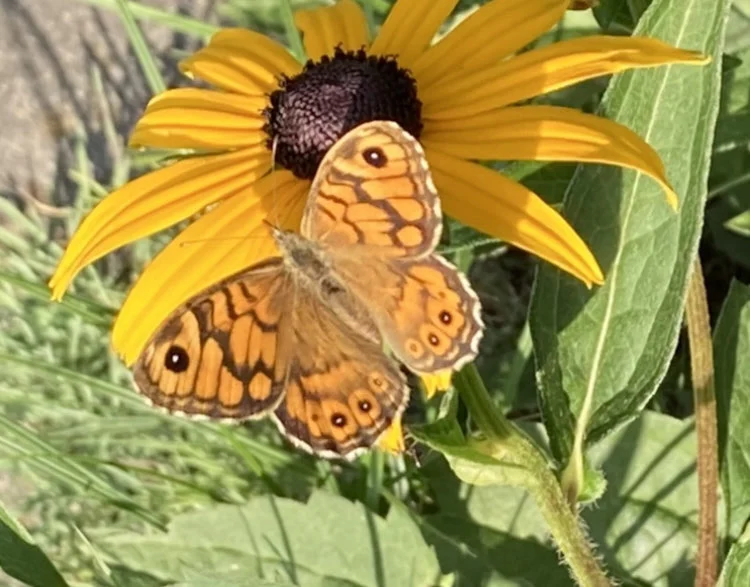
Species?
Lasiommata megera (also Pararge megera)
